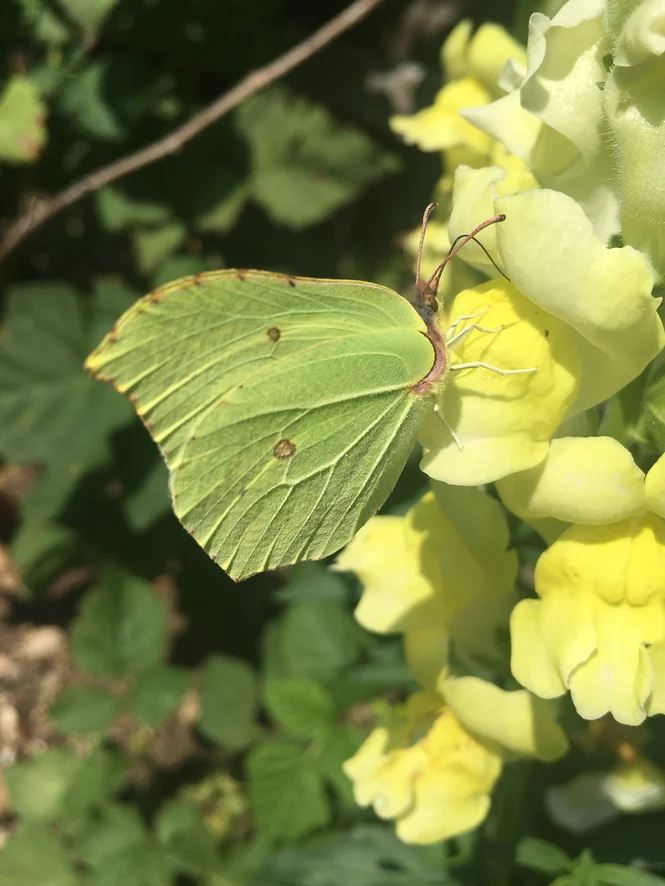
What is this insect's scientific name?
Gonepteryx rhamni
